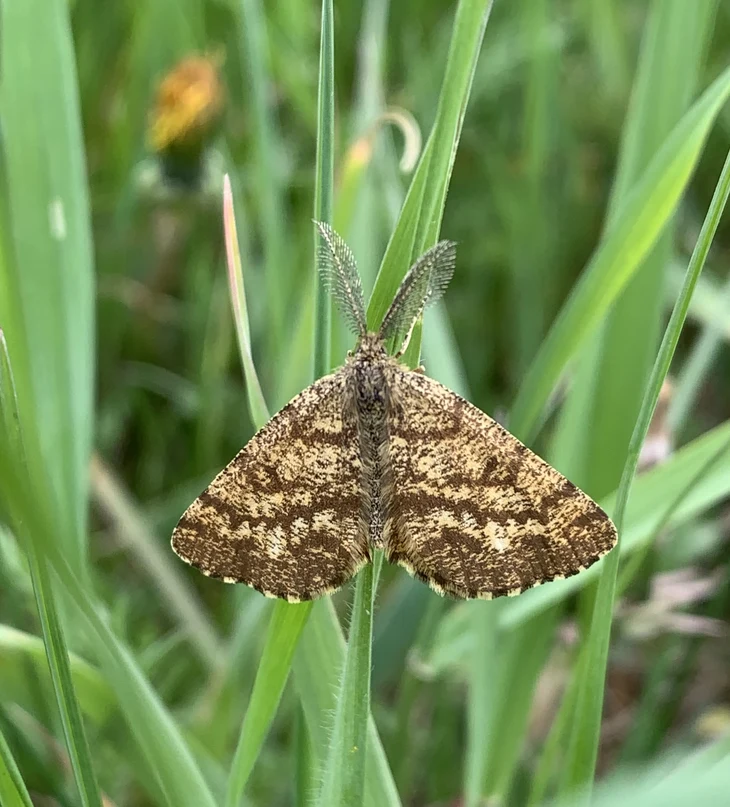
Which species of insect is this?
Ematurga atomaria
